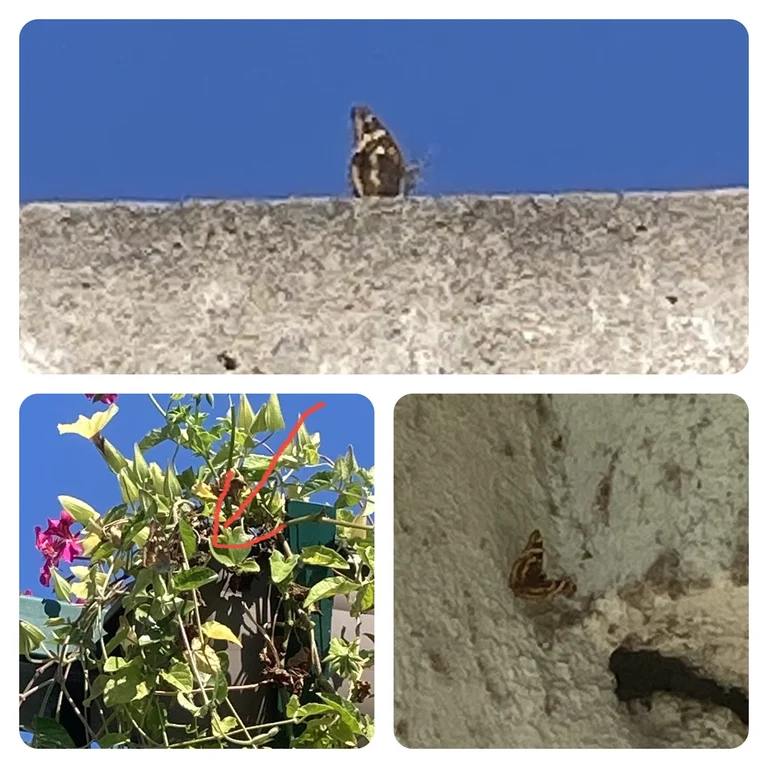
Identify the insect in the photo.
Apatura ilia
